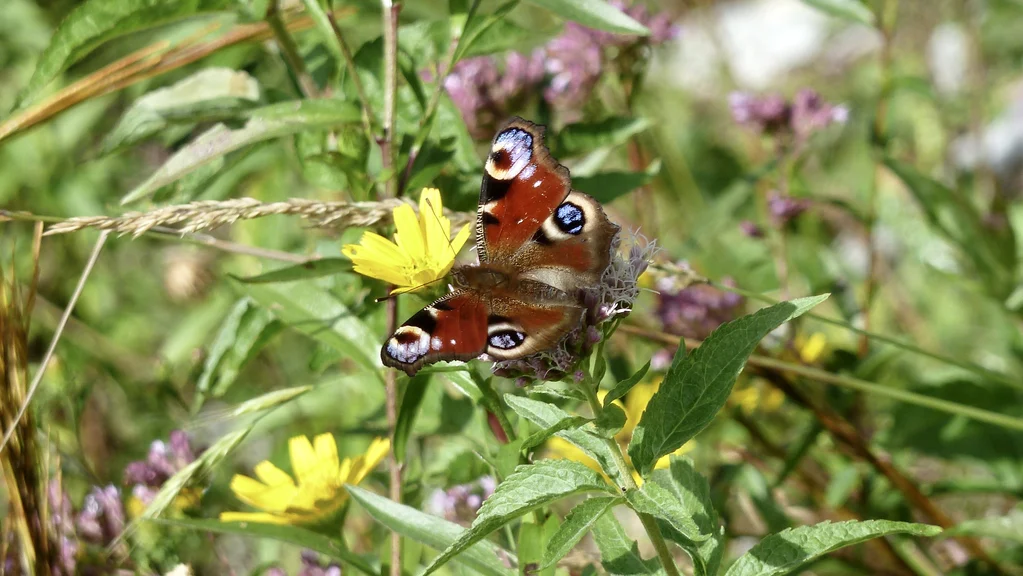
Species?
Aglais io
